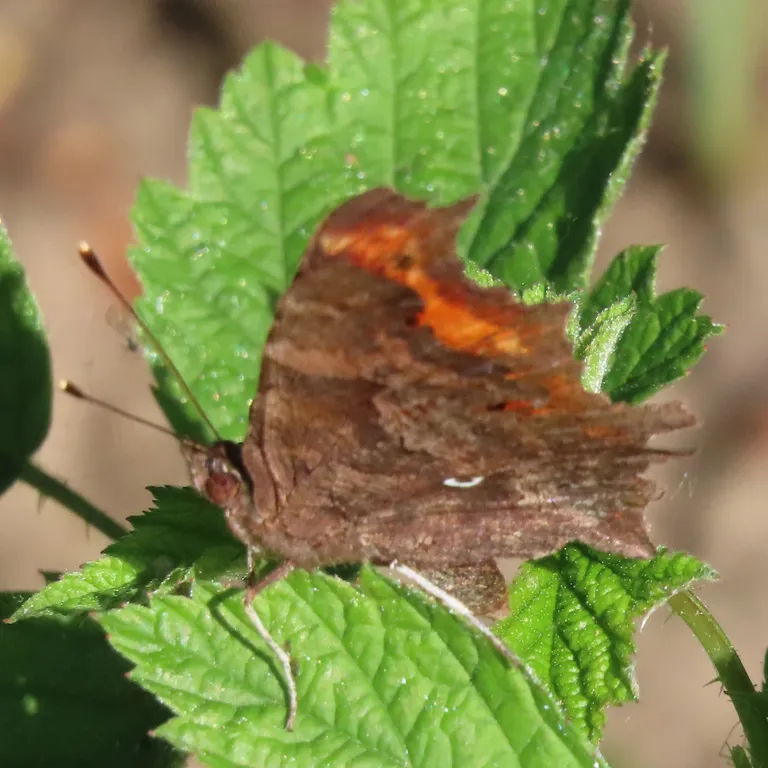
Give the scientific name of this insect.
Polygonia c-album
